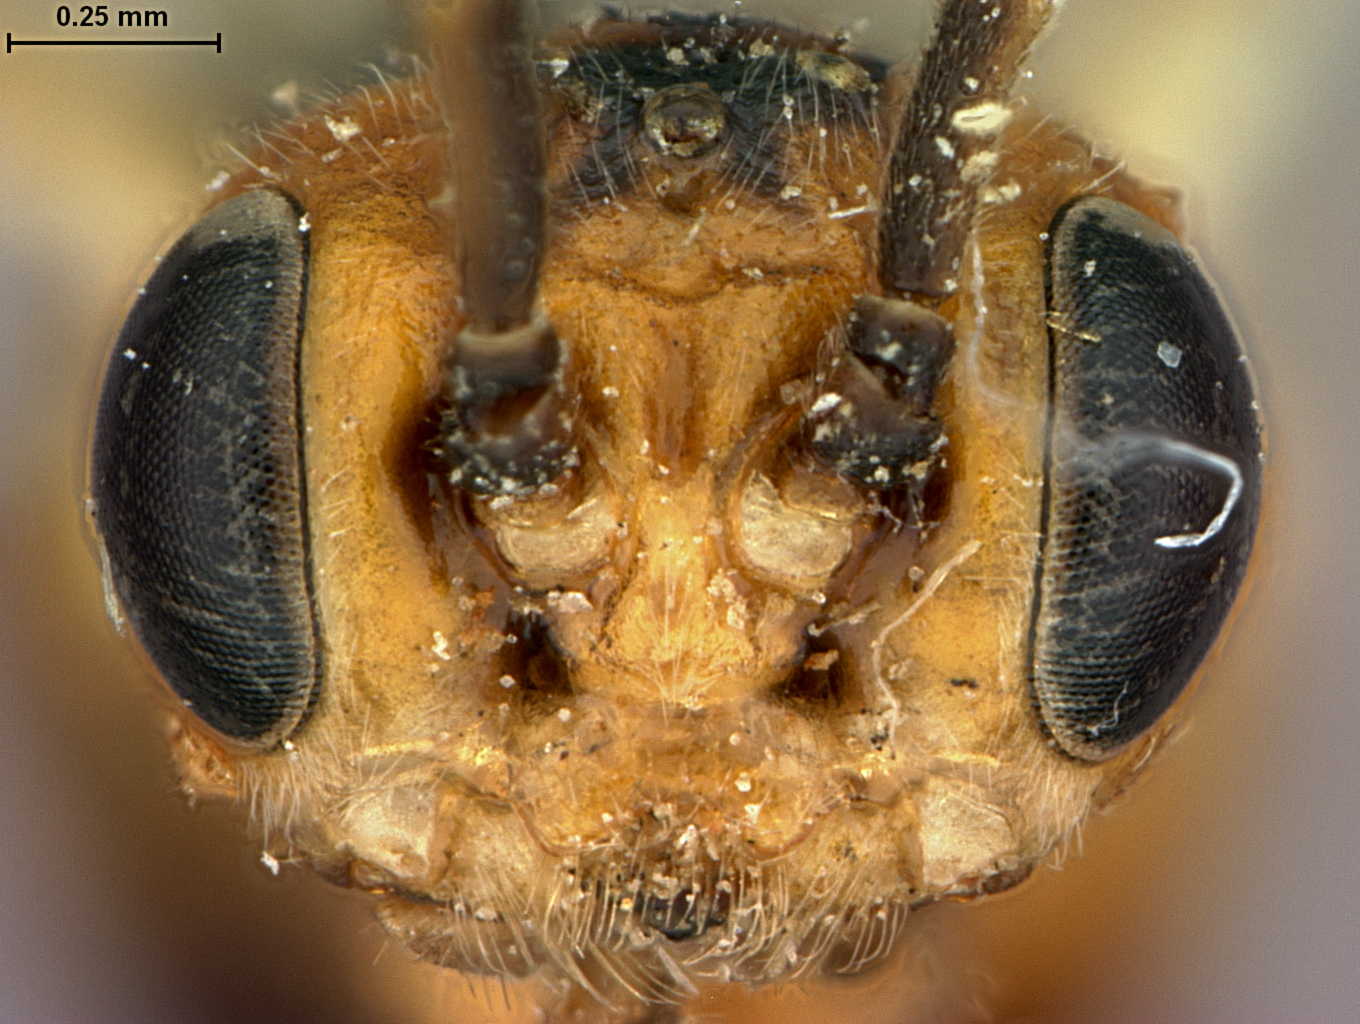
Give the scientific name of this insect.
Cryptocampus bakeri
